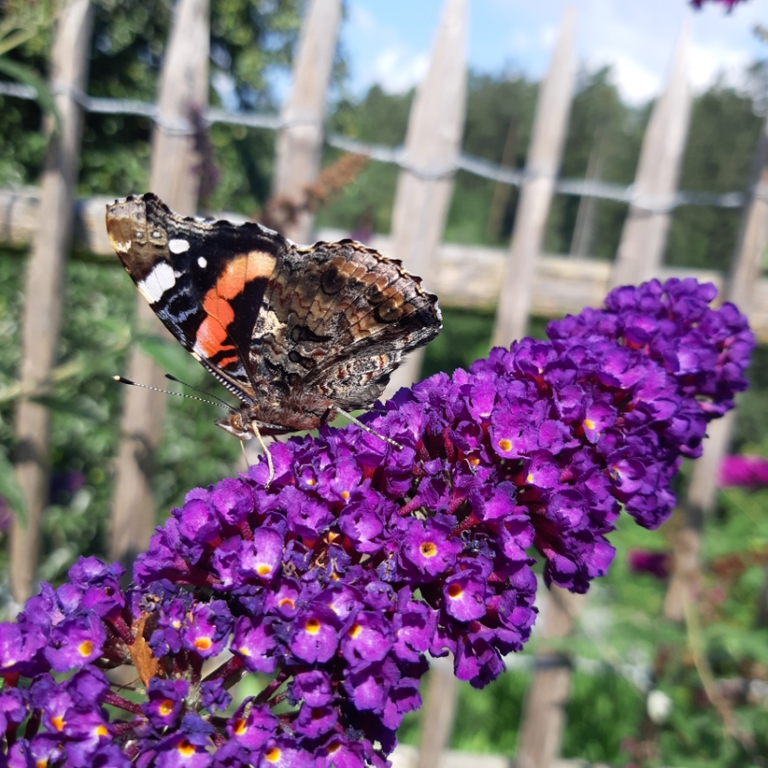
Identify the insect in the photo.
Vanessa atalanta
